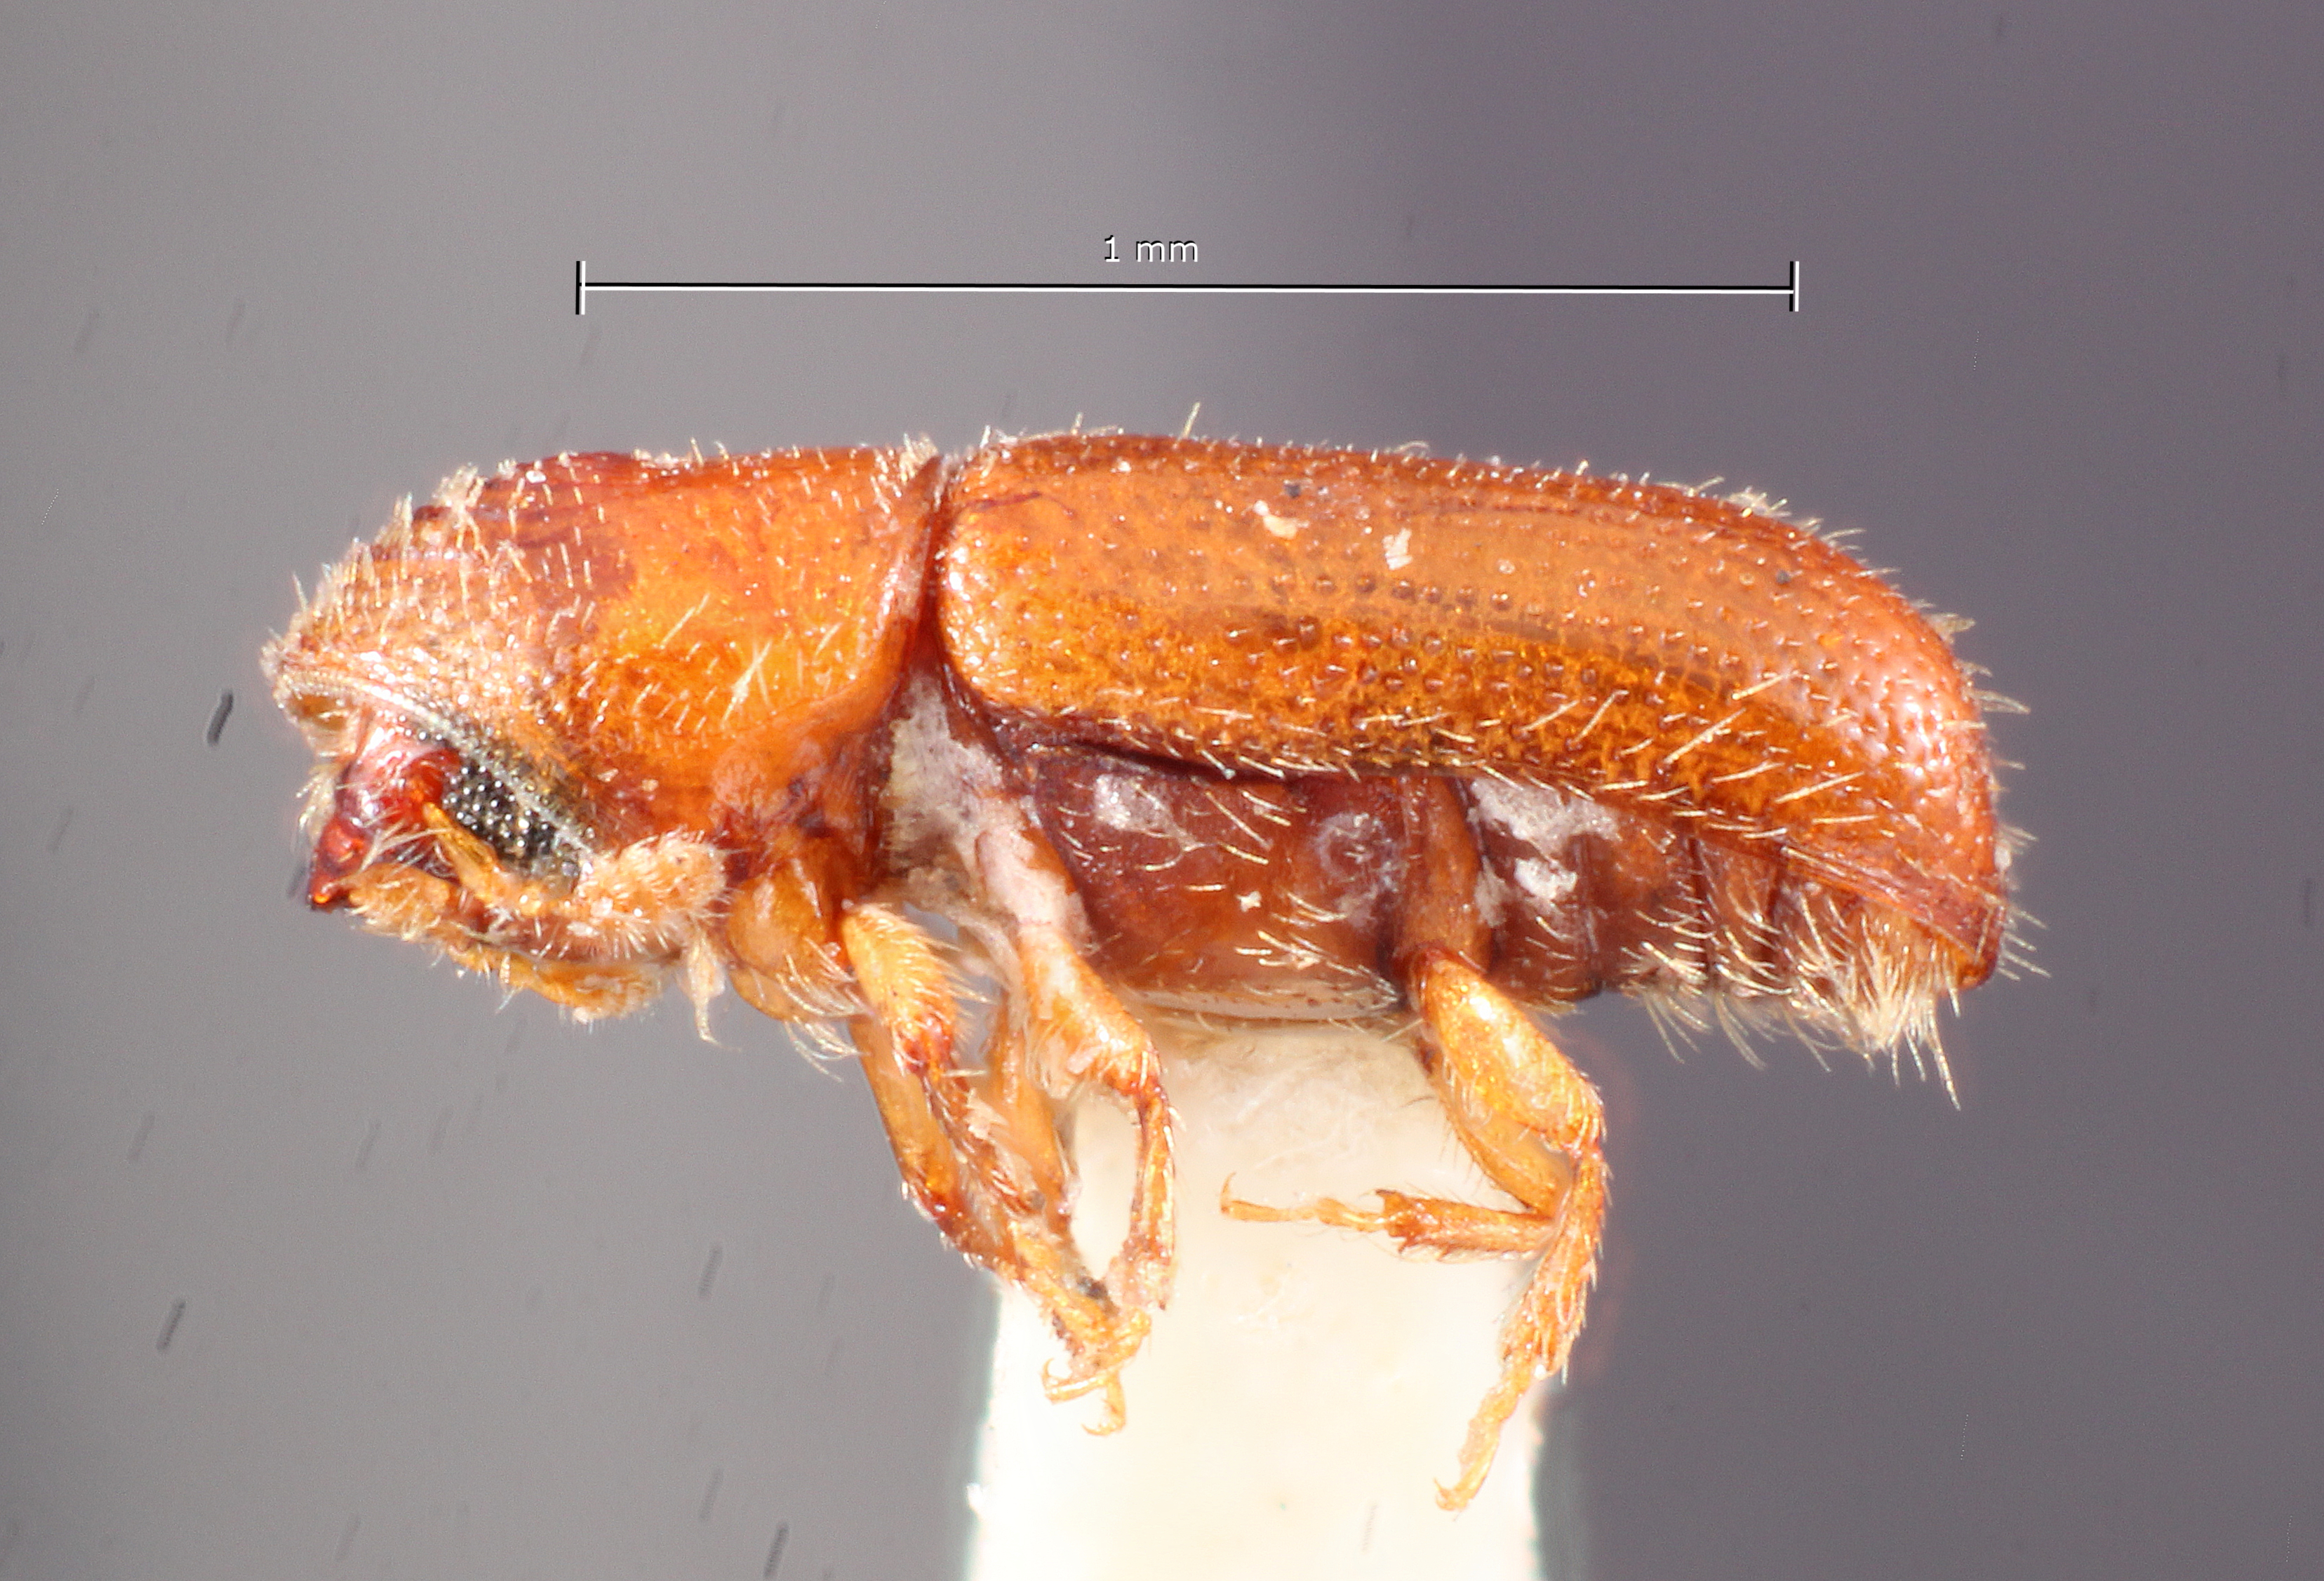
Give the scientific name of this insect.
Pityophthorus concentralis
